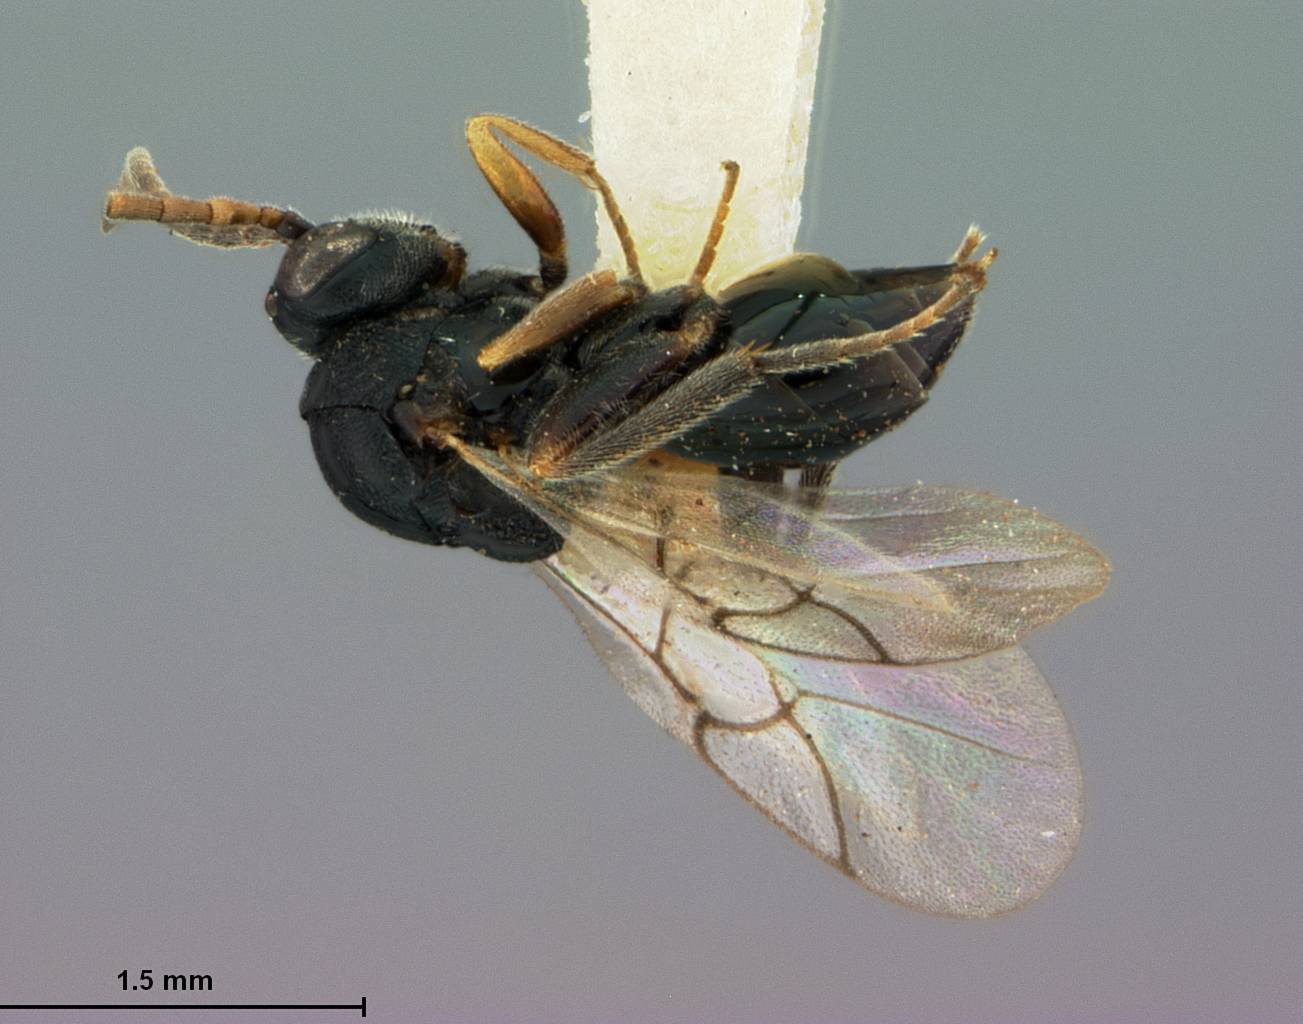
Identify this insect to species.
Euceroptres whartoni
